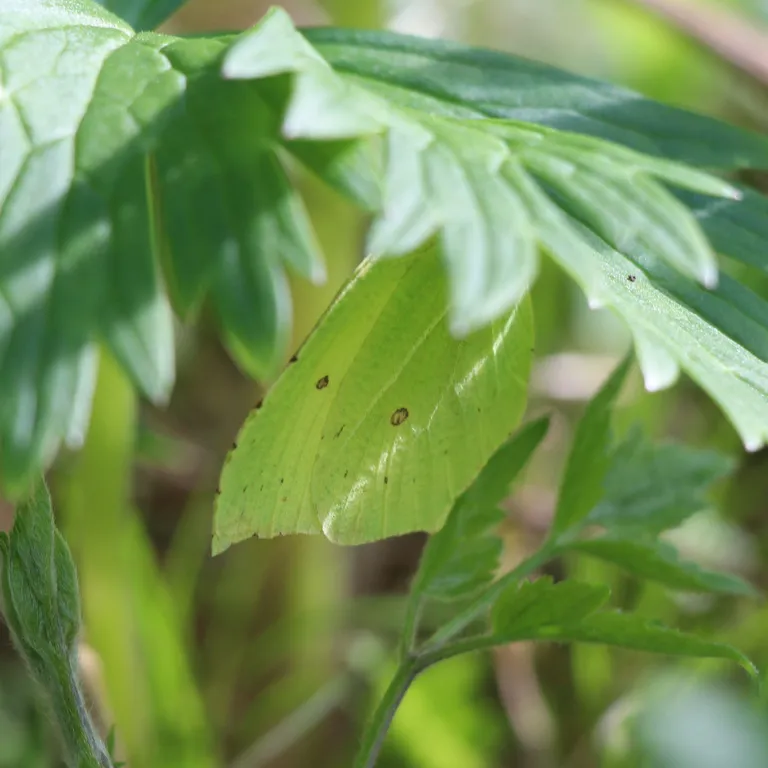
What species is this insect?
Gonepteryx rhamni
